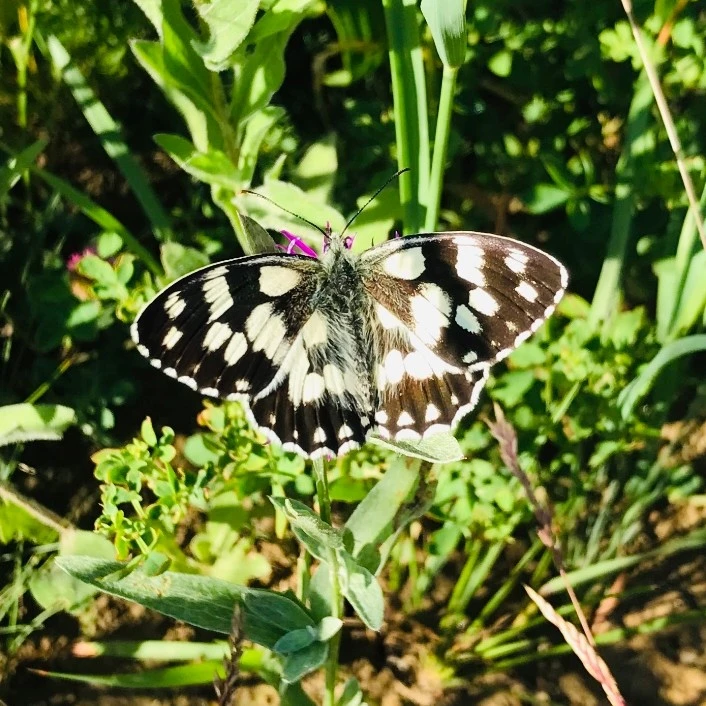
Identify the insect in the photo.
Melanargia galathea
